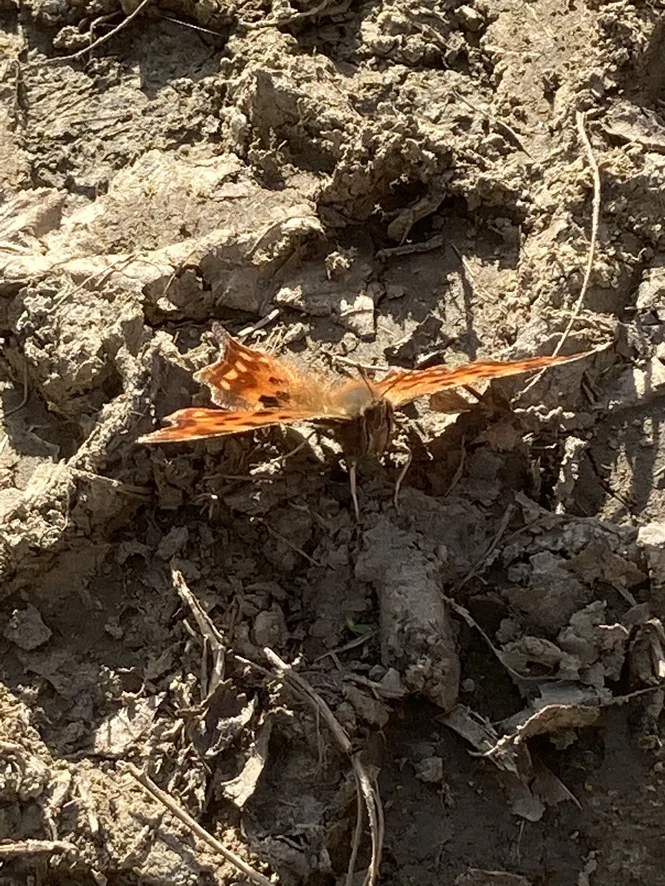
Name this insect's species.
Polygonia c-album
